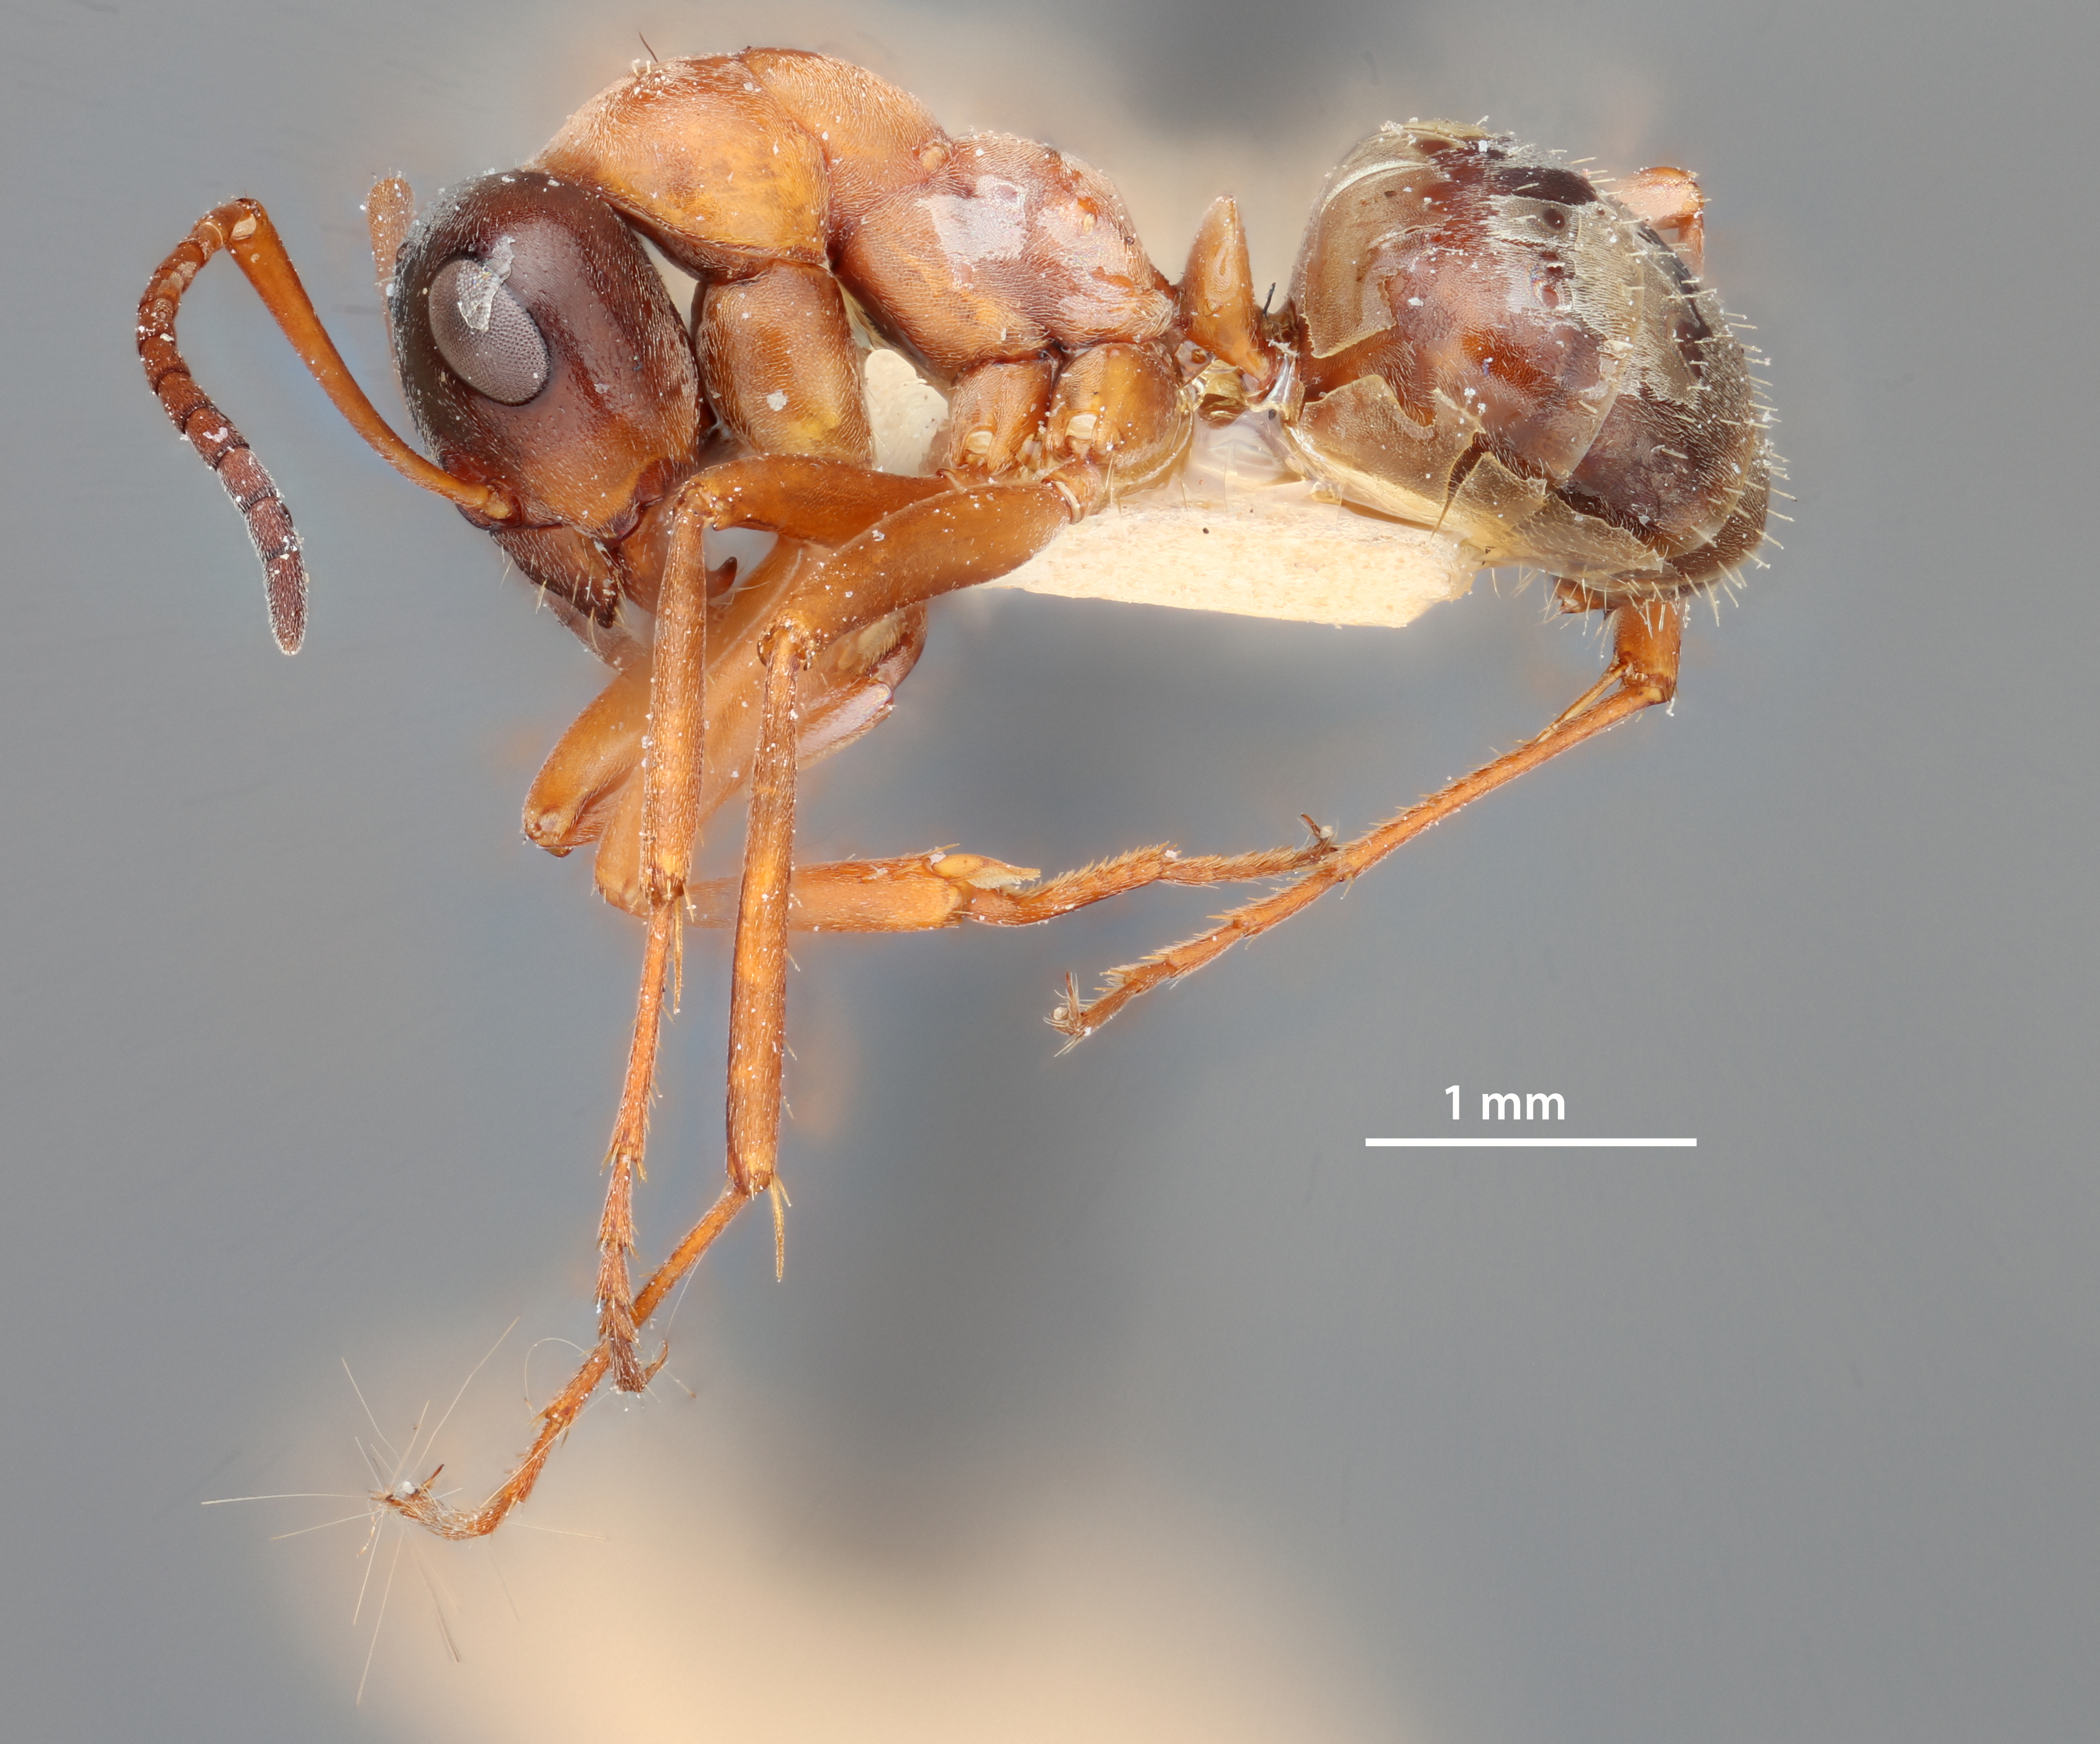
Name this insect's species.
Formica fusca
